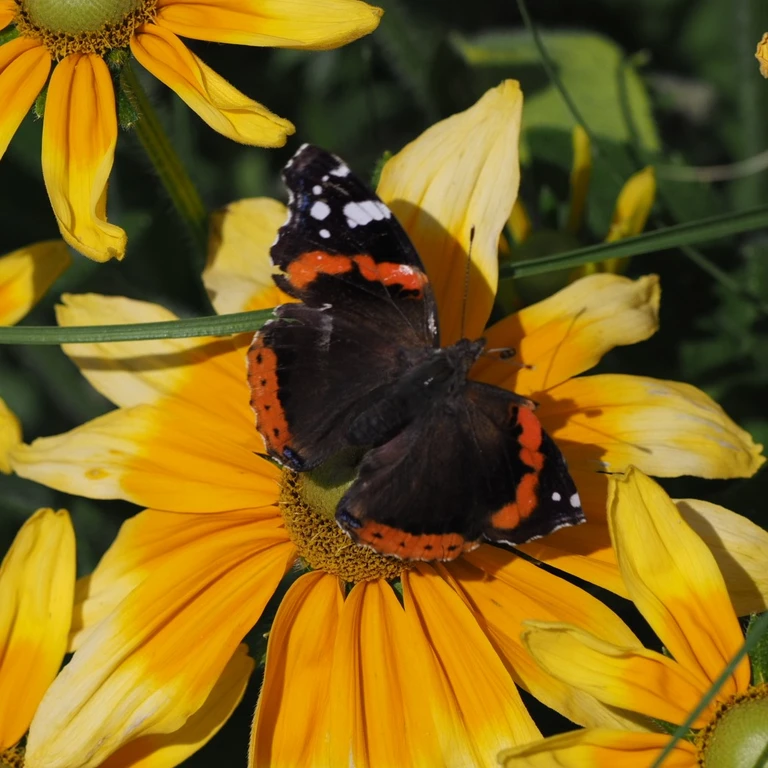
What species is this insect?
Vanessa atalanta
